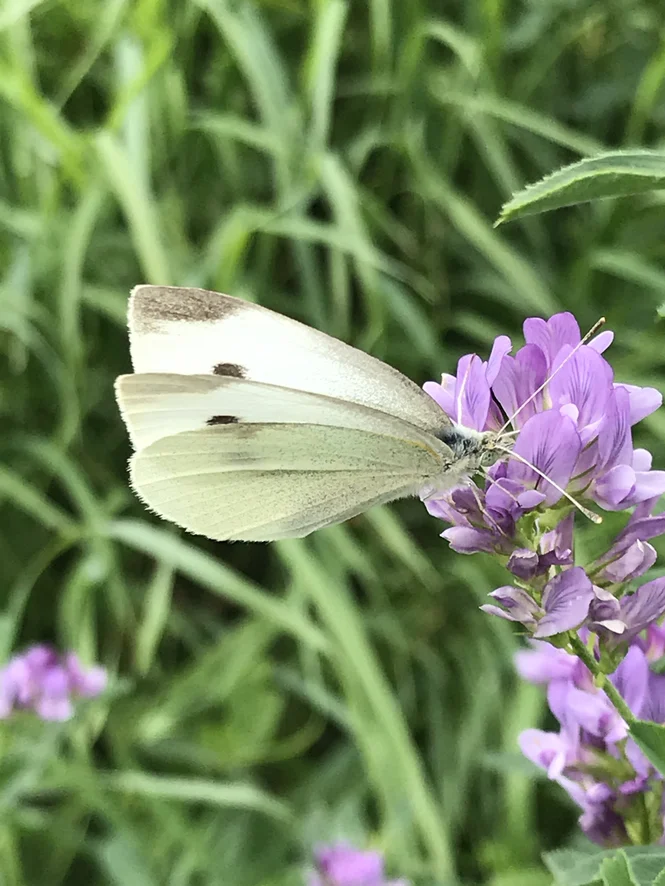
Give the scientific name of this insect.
Pieris rapae
